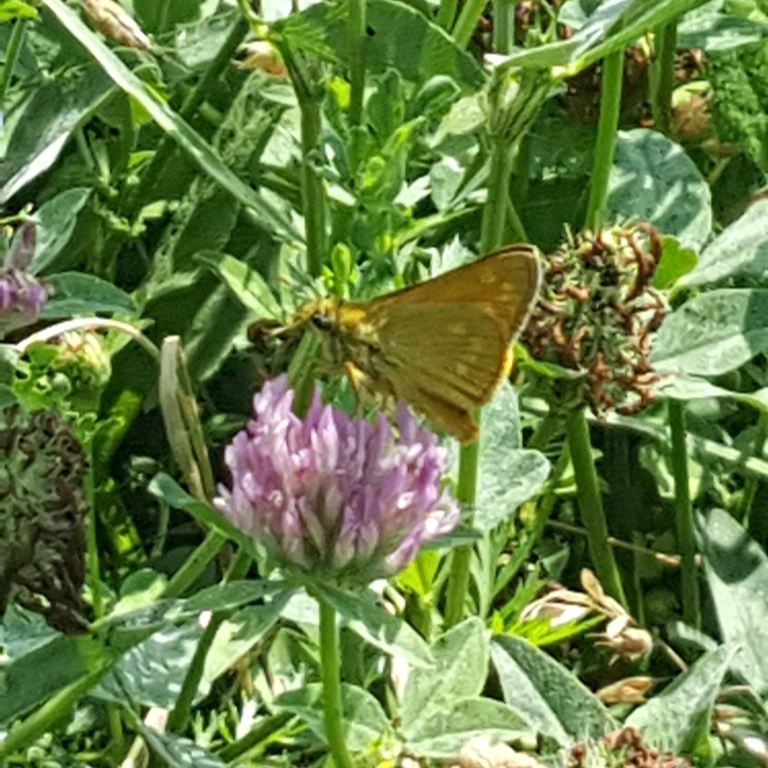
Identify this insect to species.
Ochlodes sylvanus (also Ochlodes venata)
